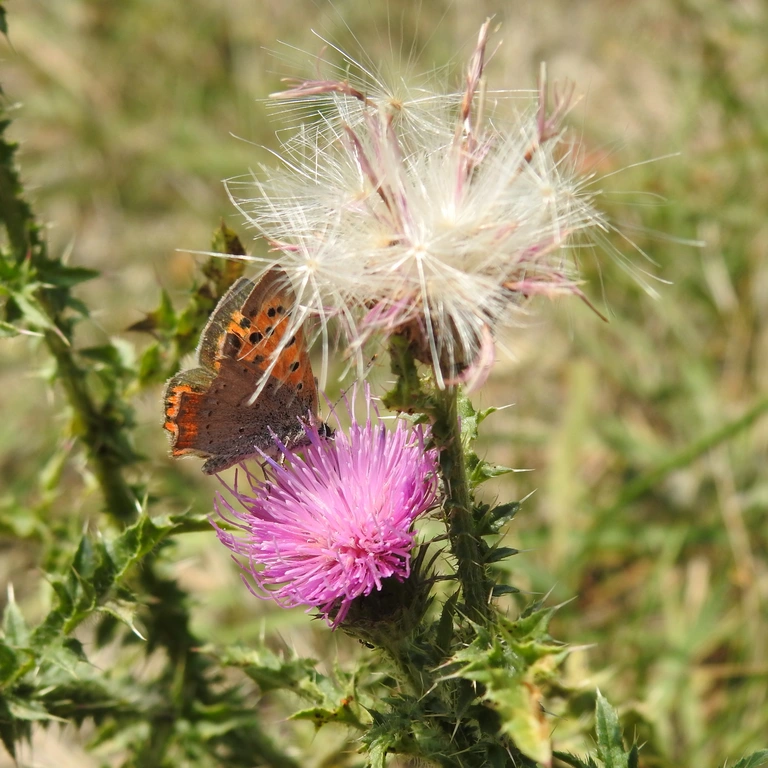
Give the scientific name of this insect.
Lycaena phlaeas
